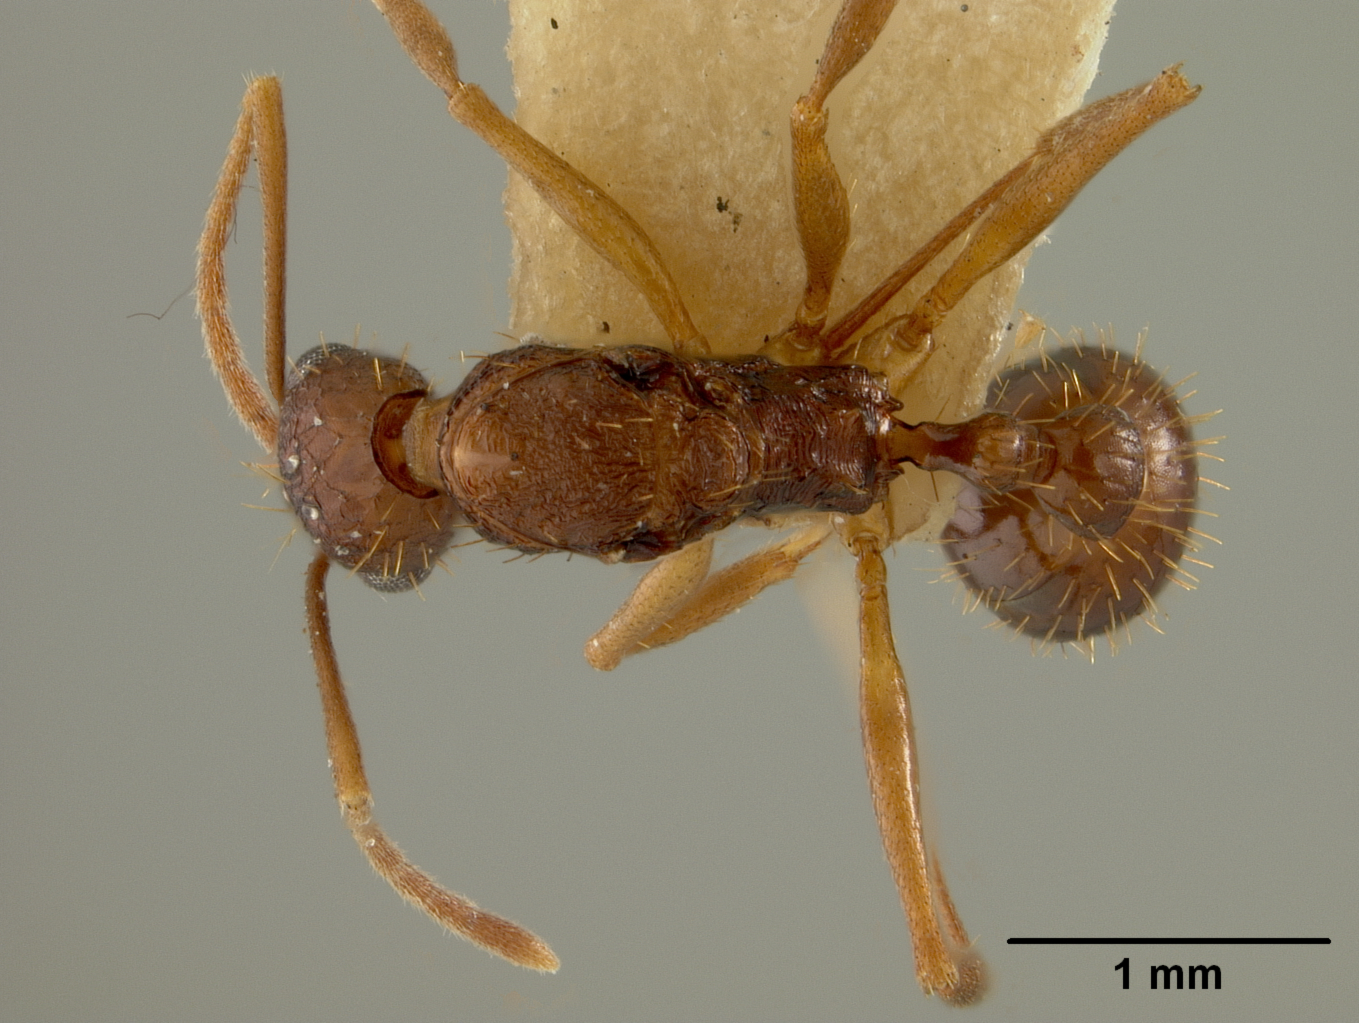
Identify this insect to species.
Aphaenogaster honduriana
